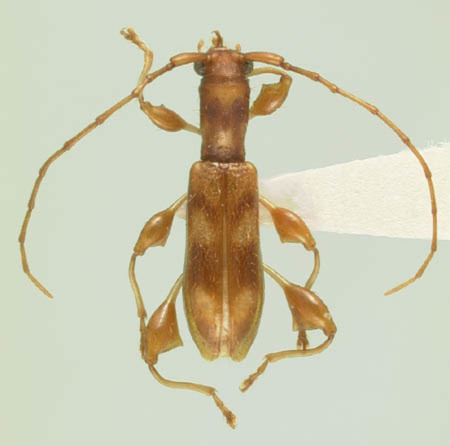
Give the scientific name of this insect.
Plectromerus morrisi
